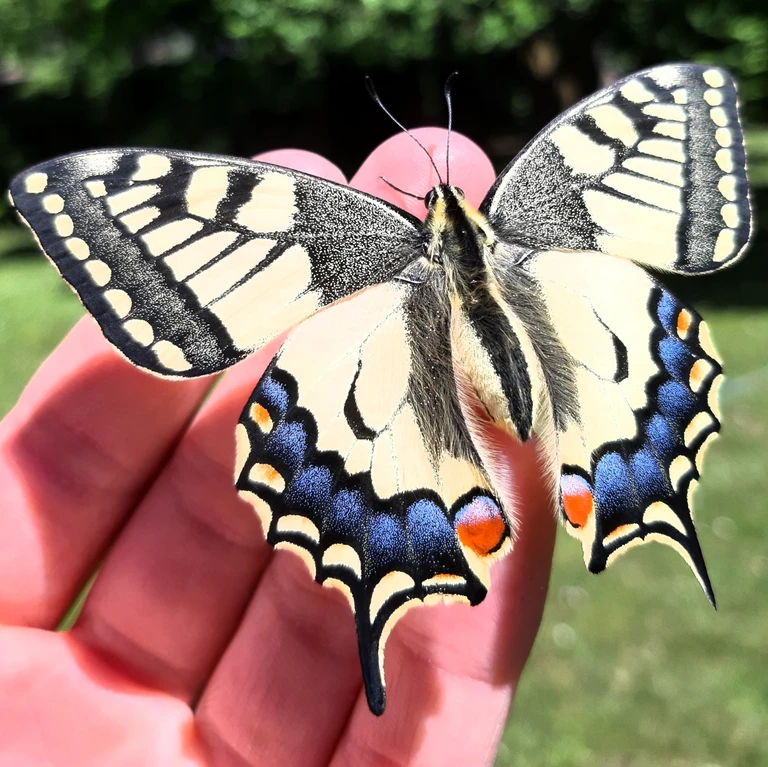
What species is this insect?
Papilio machaon
